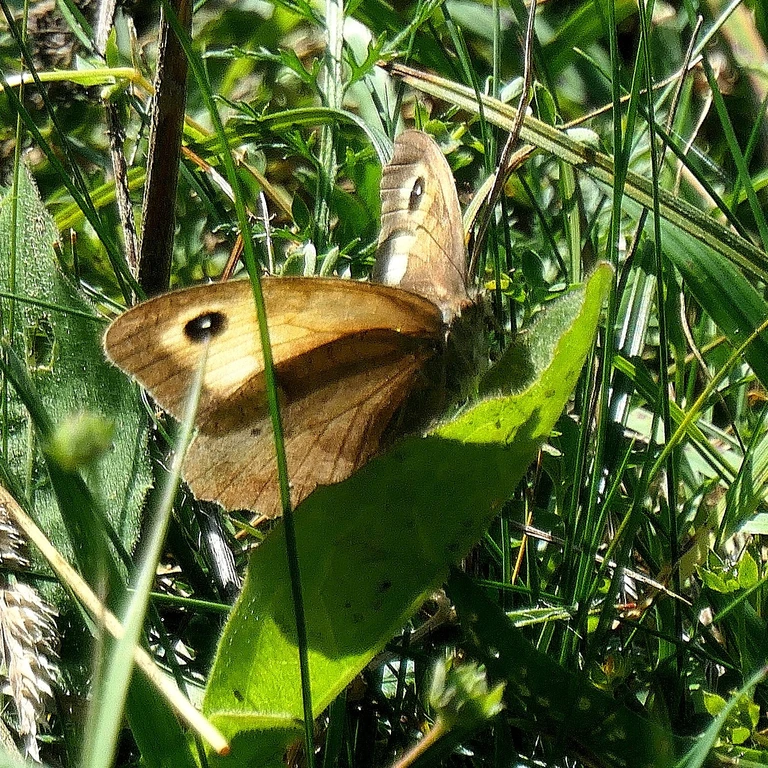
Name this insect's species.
Maniola jurtina
